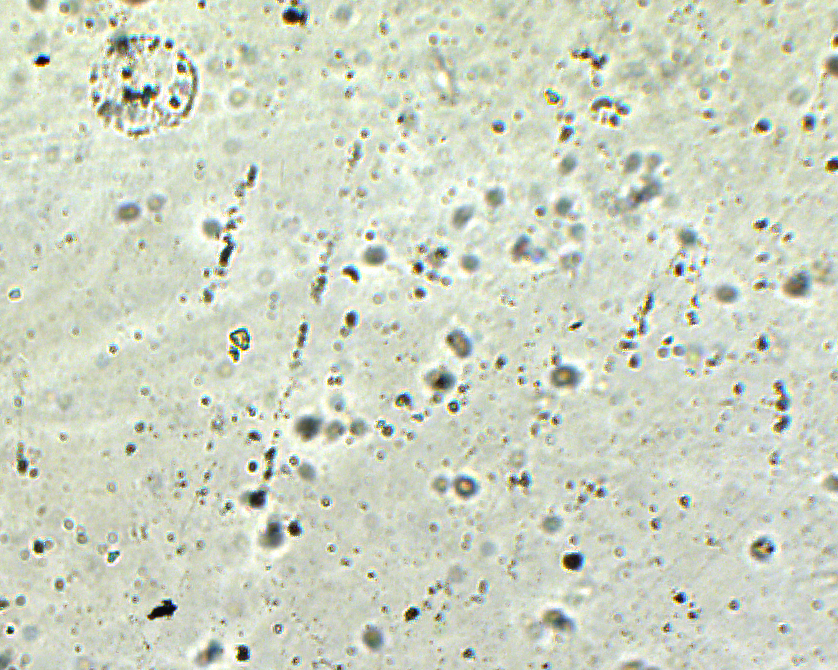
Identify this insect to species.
Chaetospilisca indica
